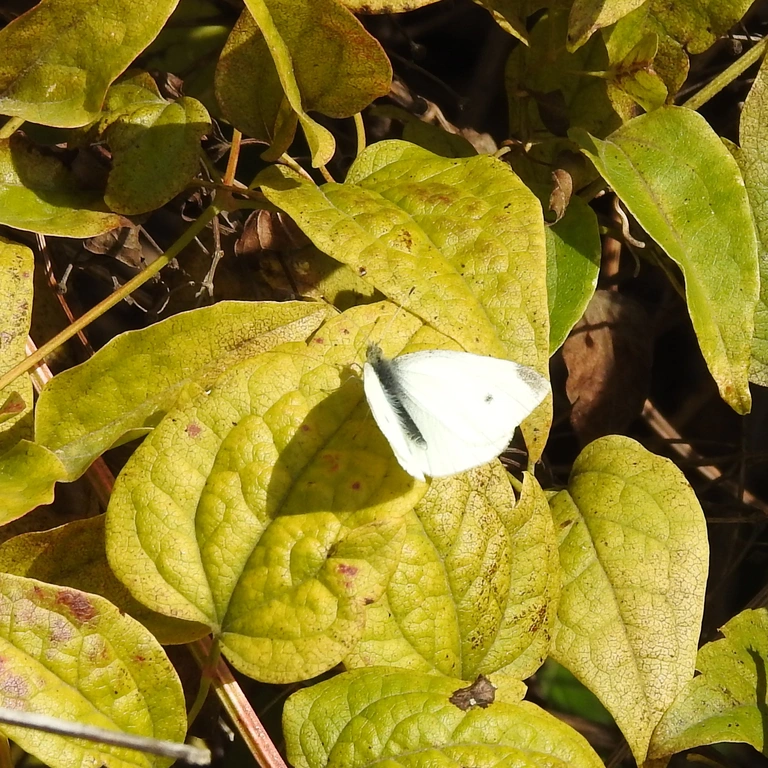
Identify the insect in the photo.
Pieris rapae
